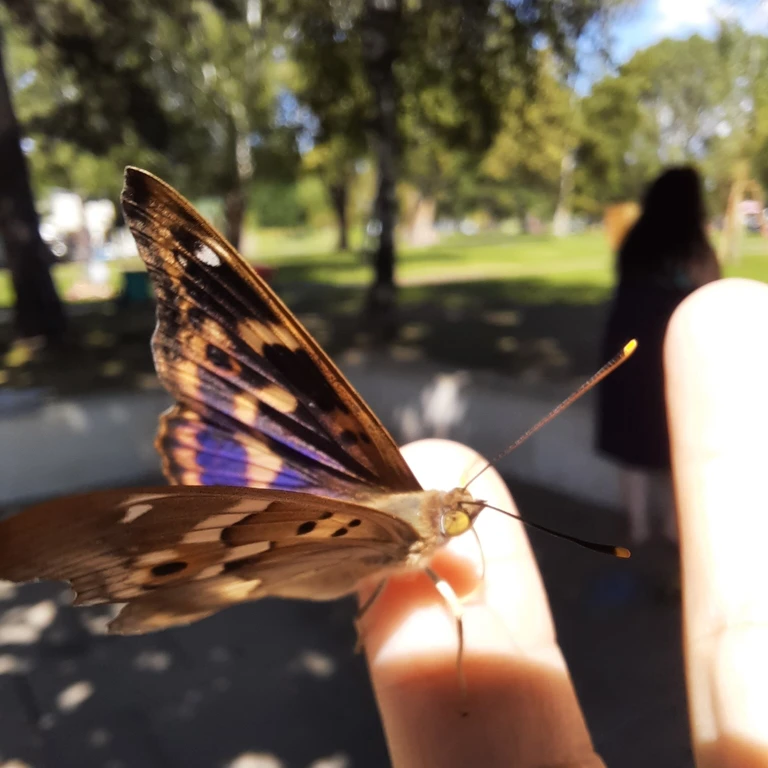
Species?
Apatura ilia
